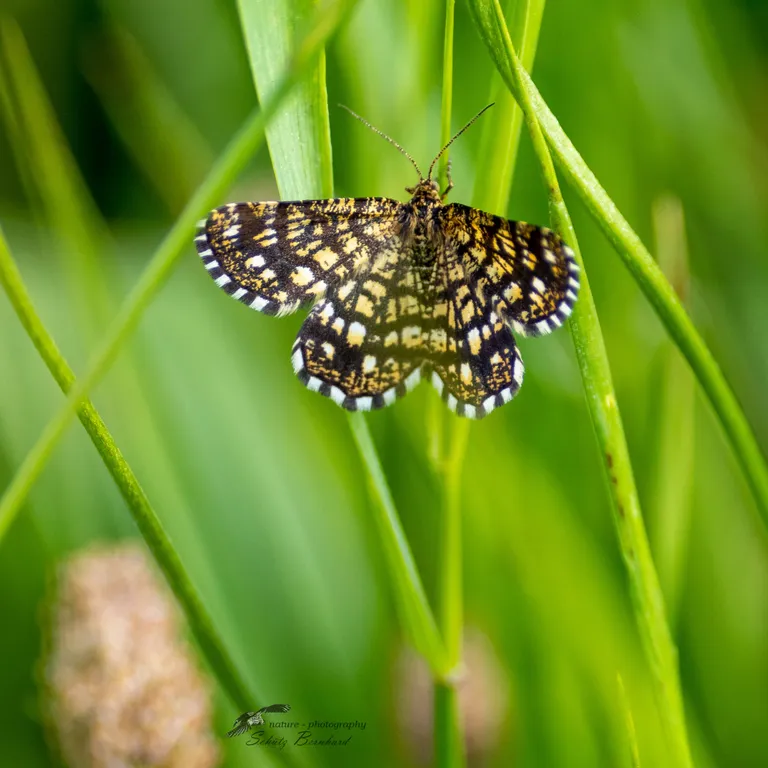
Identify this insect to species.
Chiasmia clathrata
